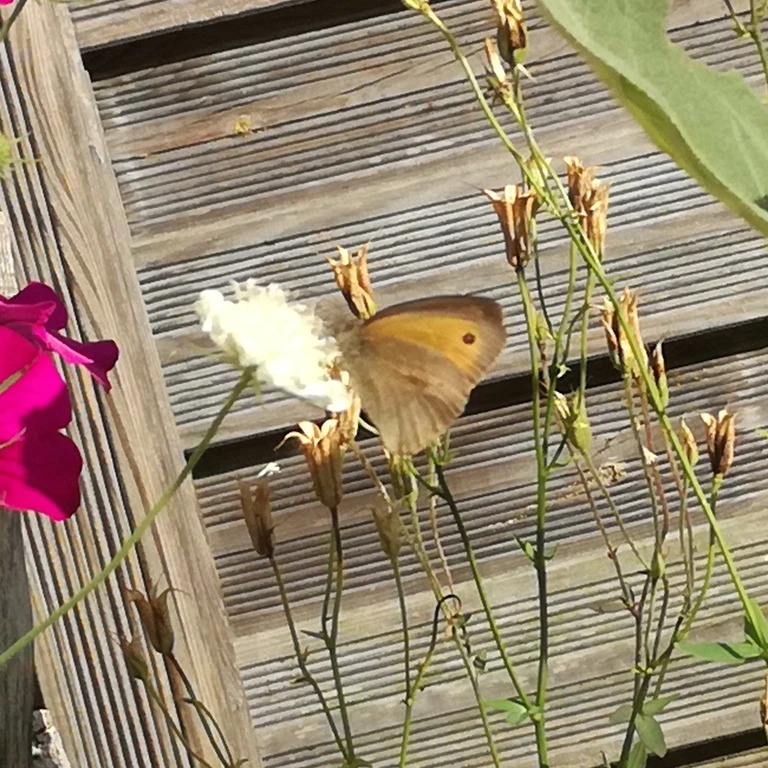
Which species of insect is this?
Maniola jurtina
